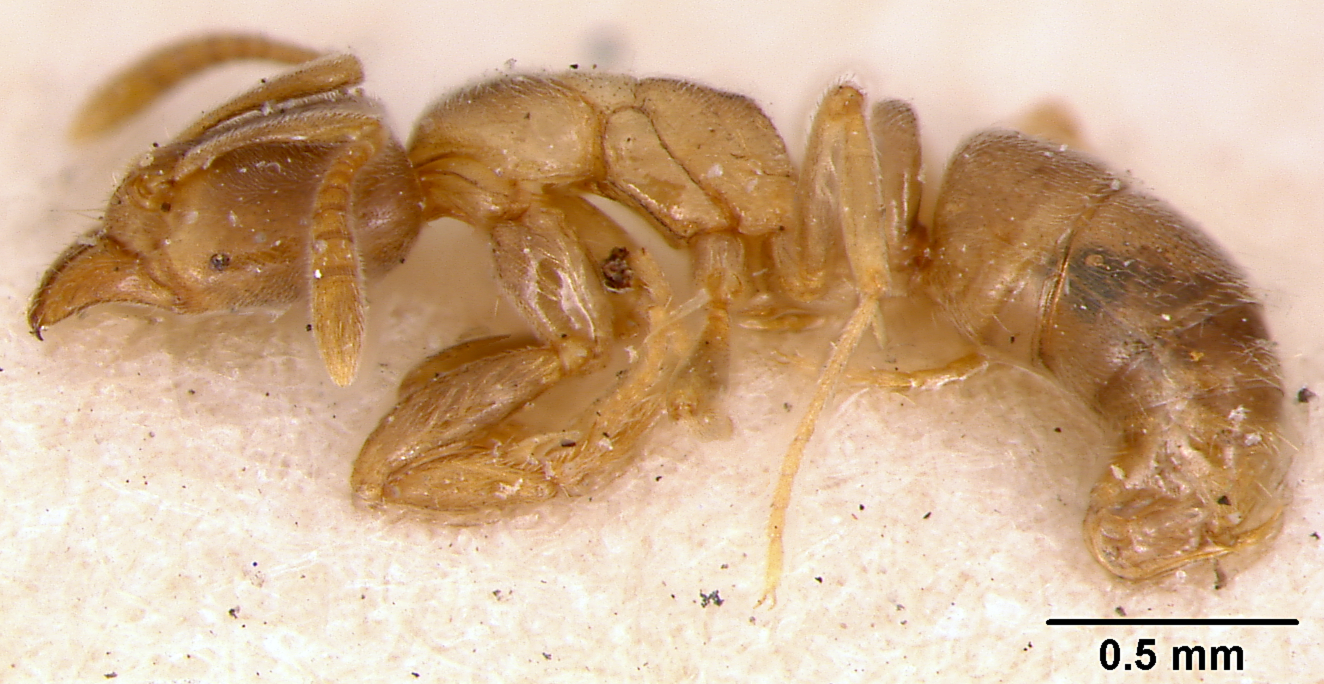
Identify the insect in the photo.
Ponera confinis
